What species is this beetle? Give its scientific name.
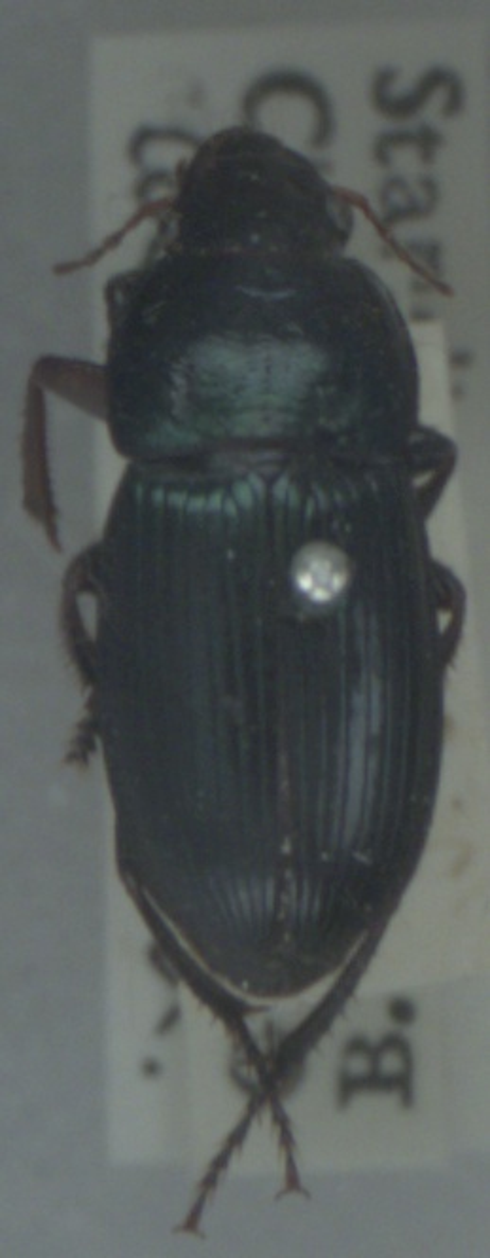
Harpalus dimidiatus
